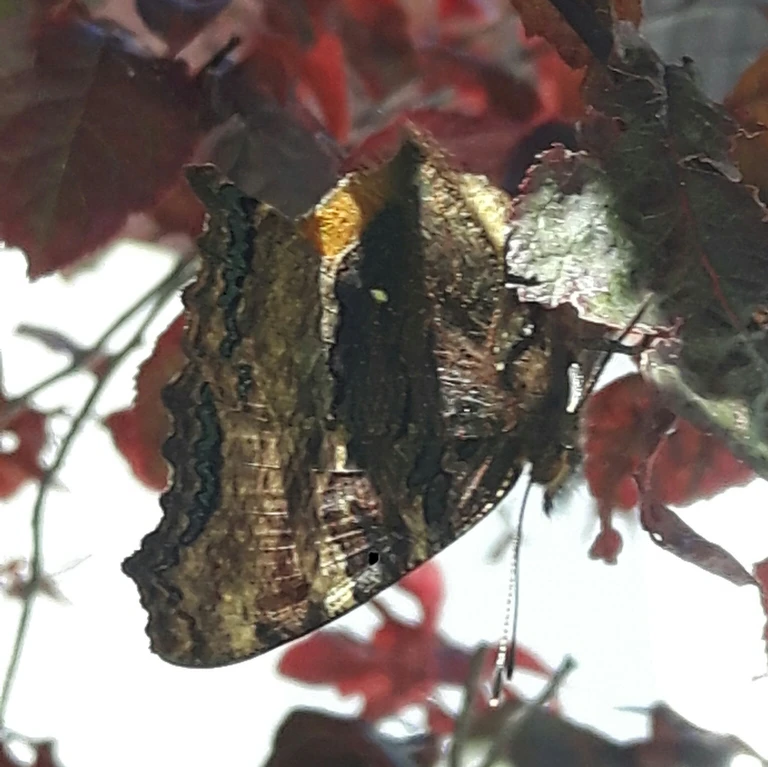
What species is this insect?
Aglais urticae
